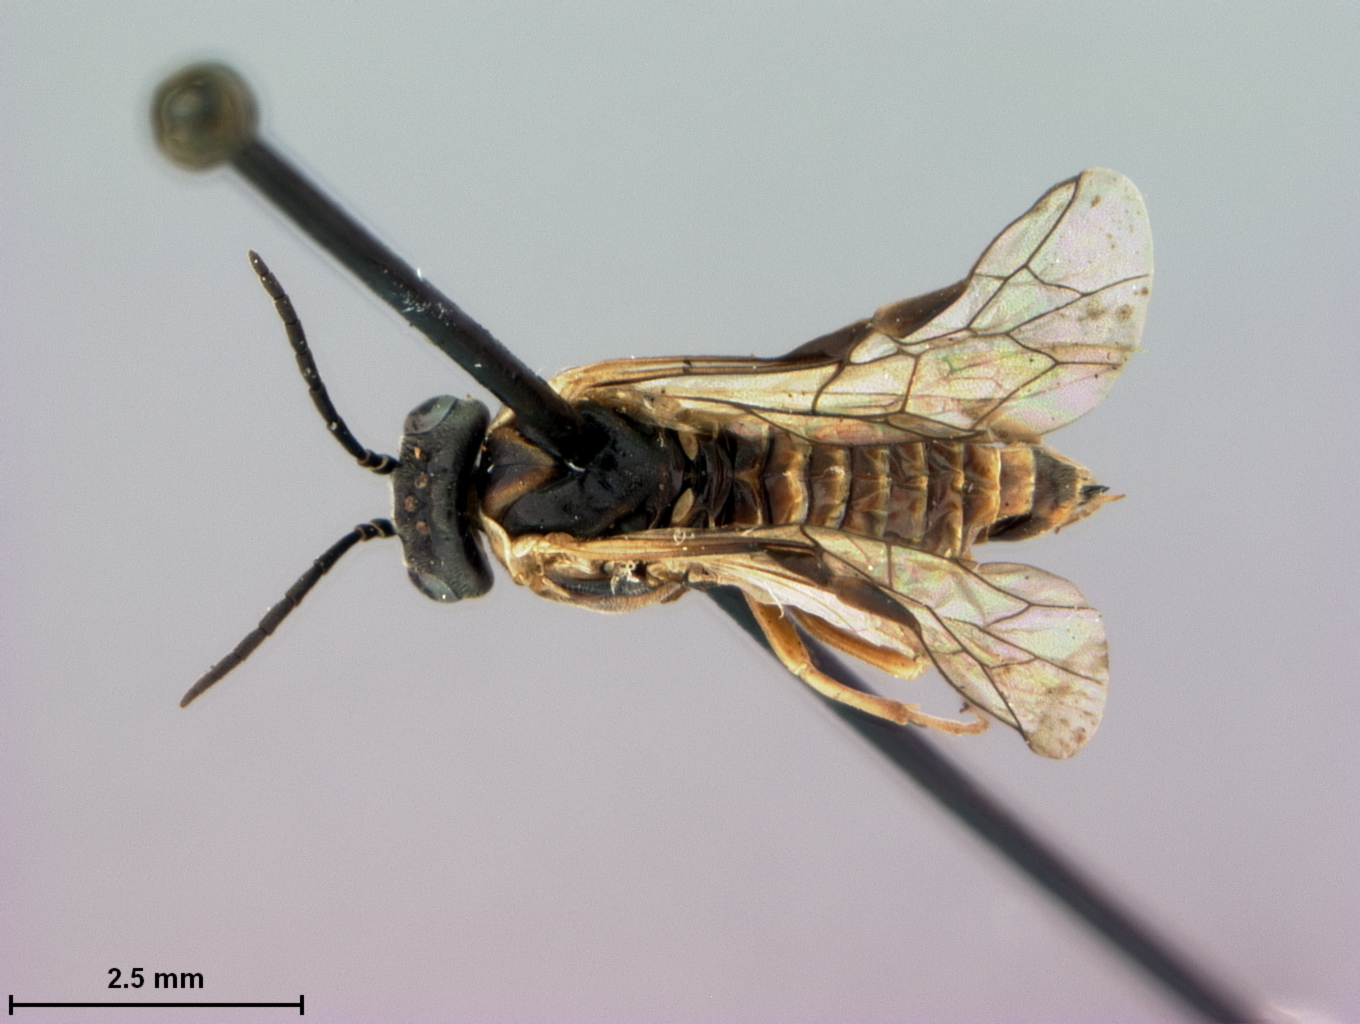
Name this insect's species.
Periclista quercus
